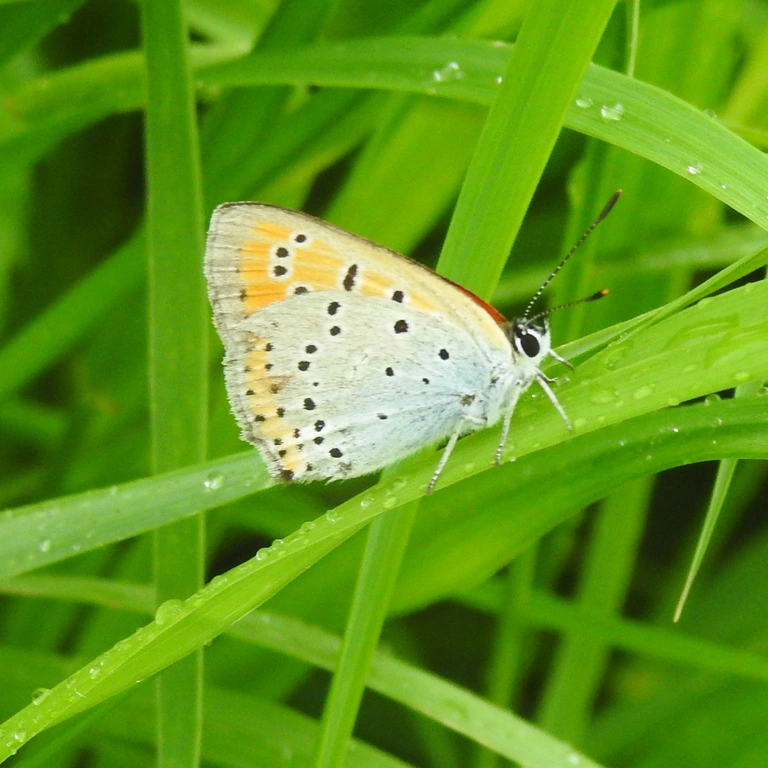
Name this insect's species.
Lycaena dispar
